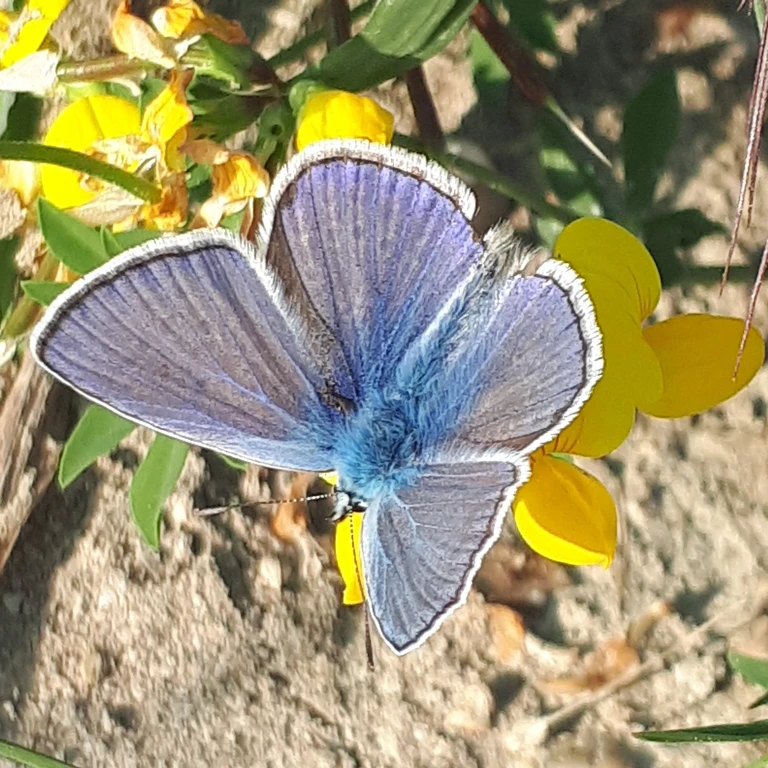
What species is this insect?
Polyommatus icarus
